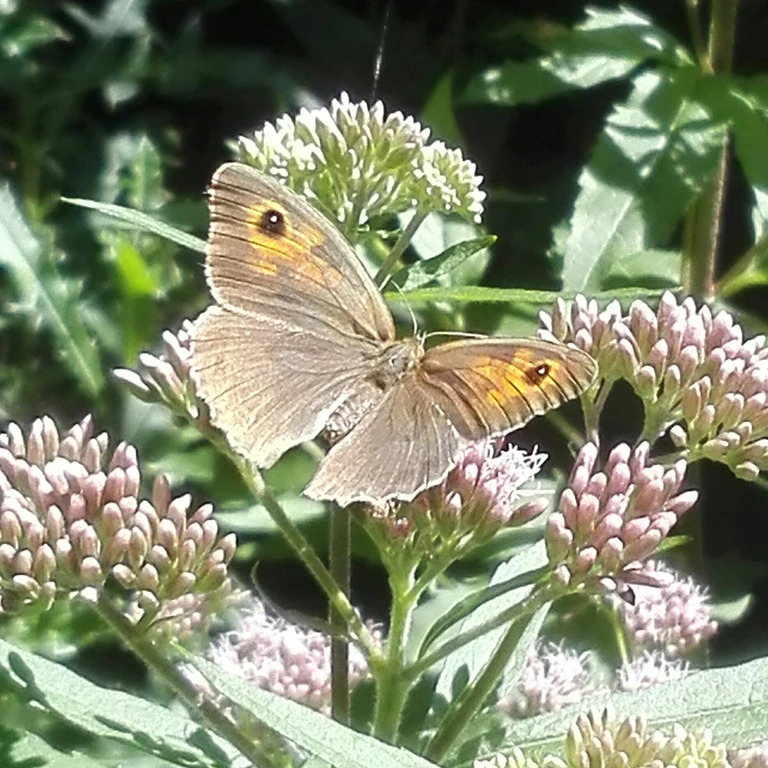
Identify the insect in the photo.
Maniola jurtina
